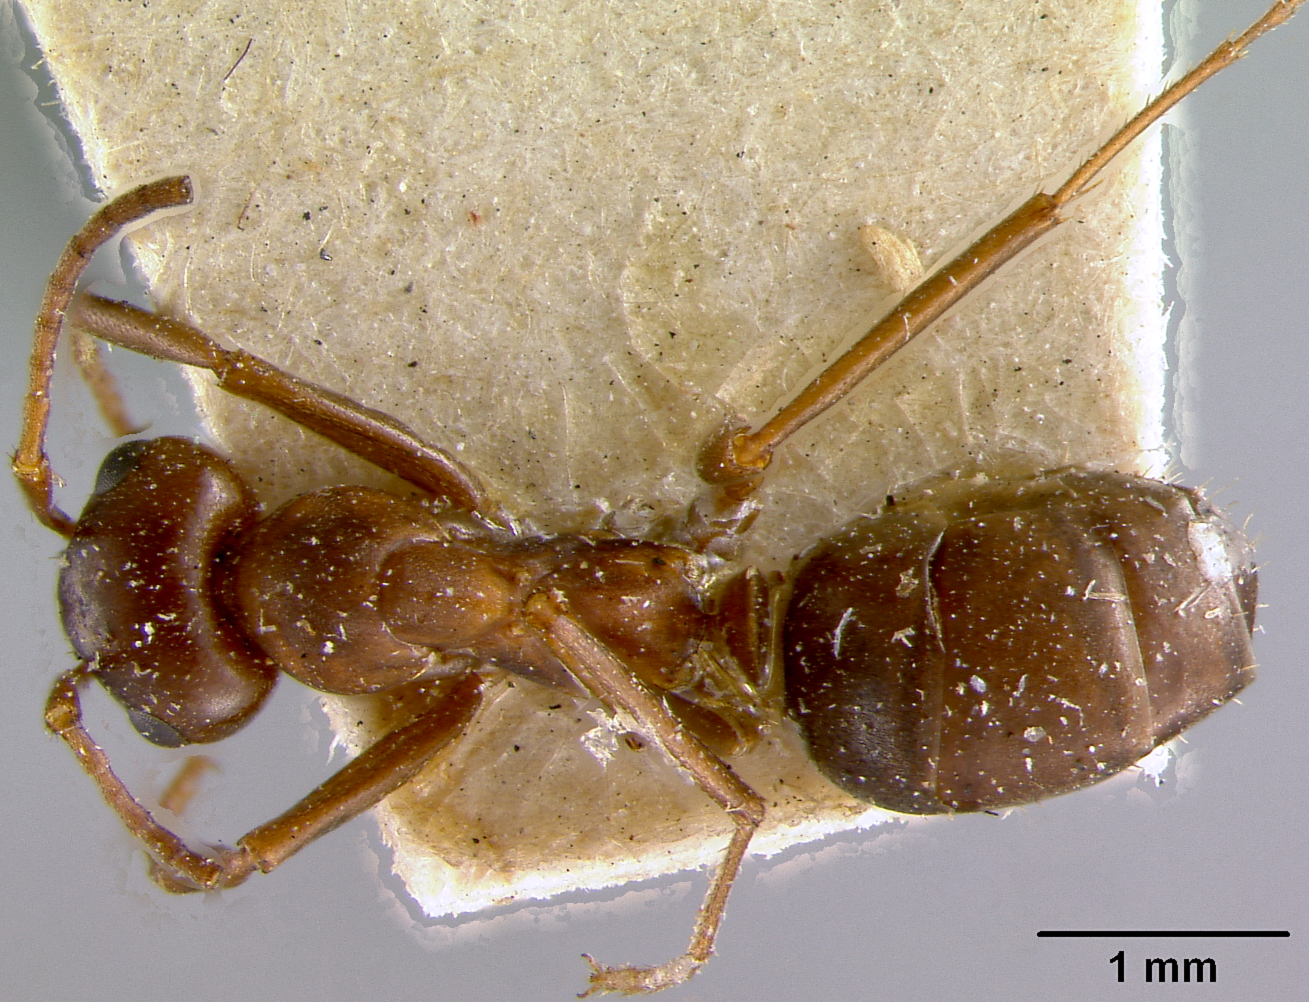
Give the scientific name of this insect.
Formica sanguinea
